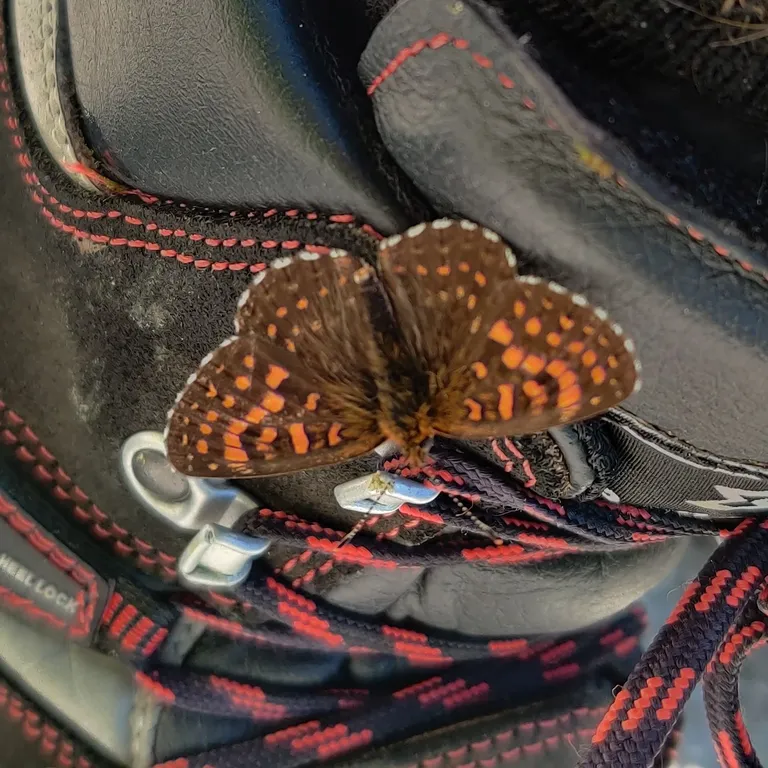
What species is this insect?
Melitaea diamina
